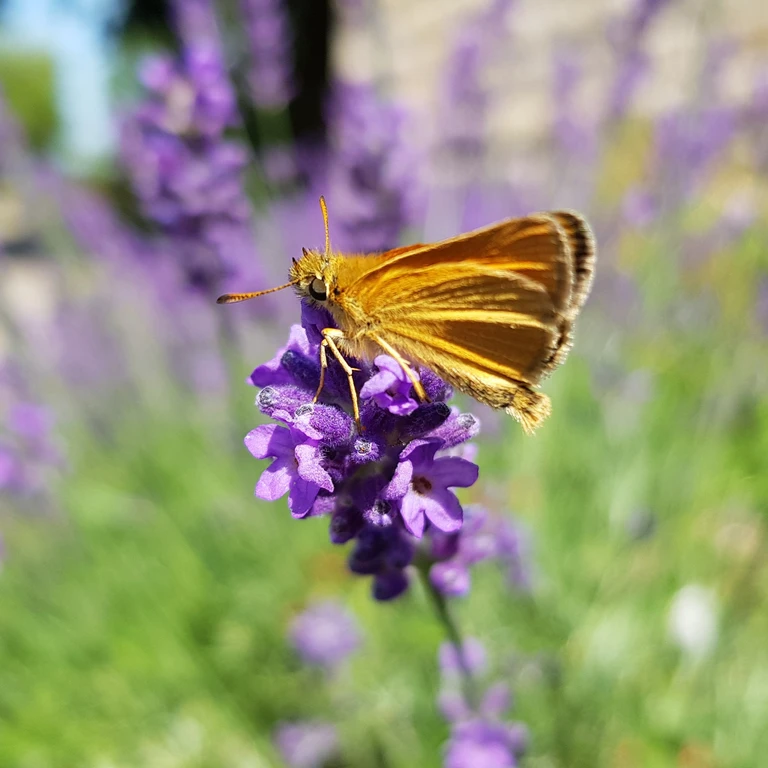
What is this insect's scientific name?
Thymelicus sylvestris
